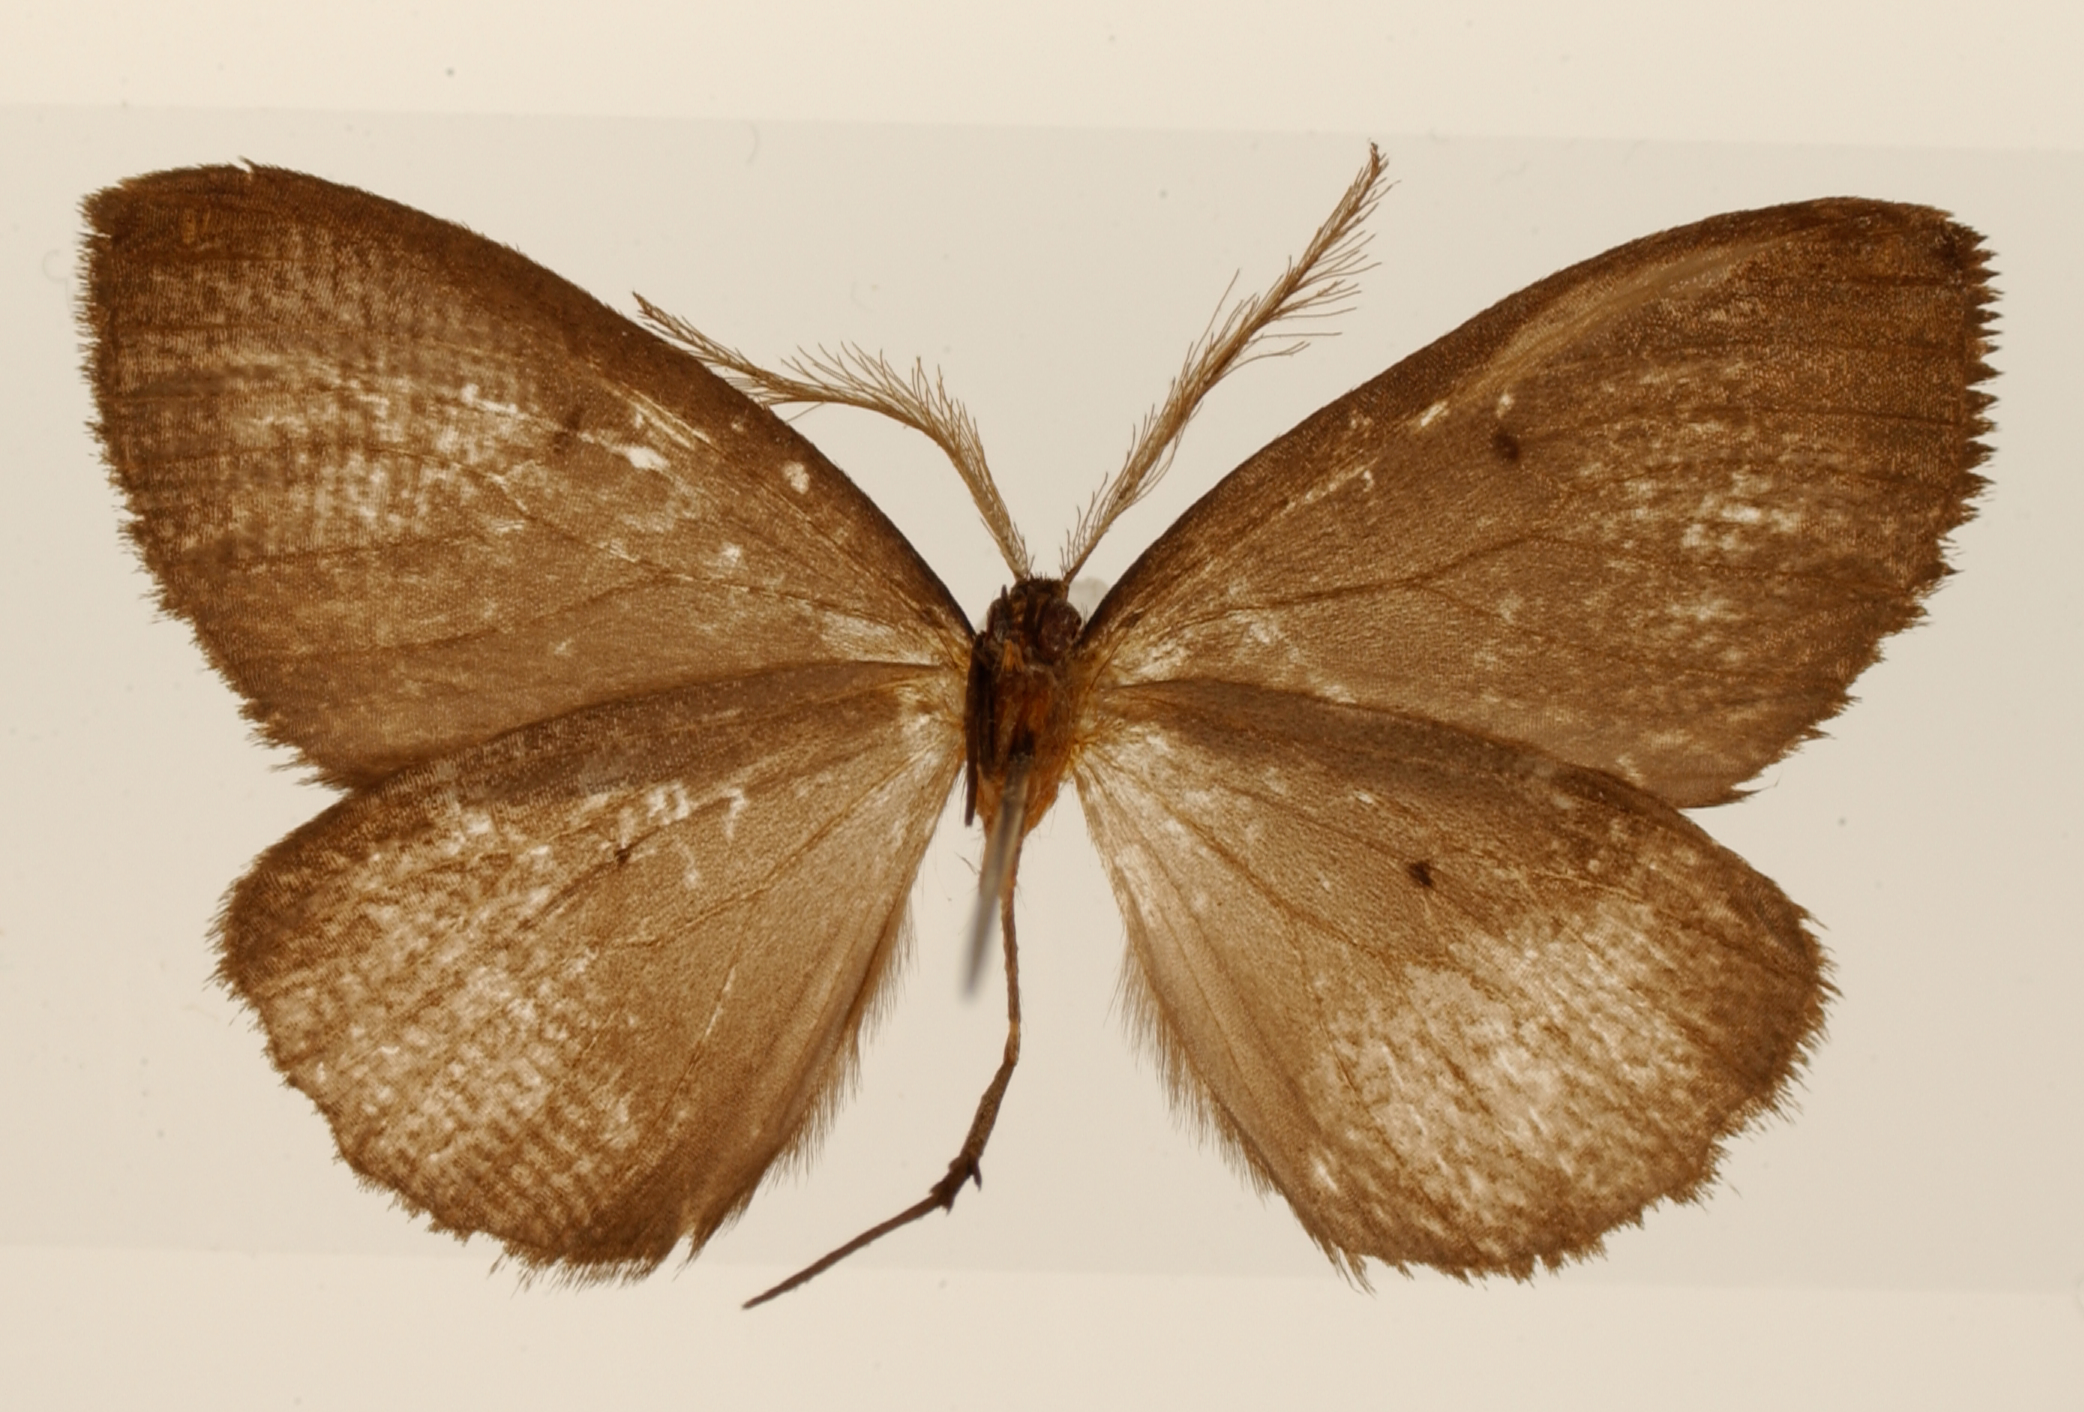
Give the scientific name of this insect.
Therina perpectinata
